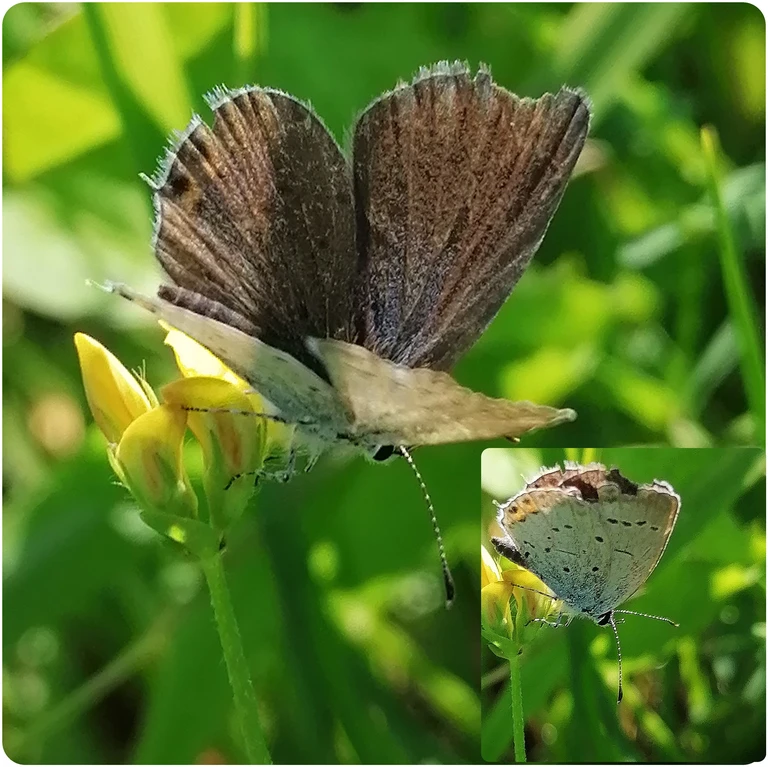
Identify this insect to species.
Cupido argiades (also Elkalyce argiades)
